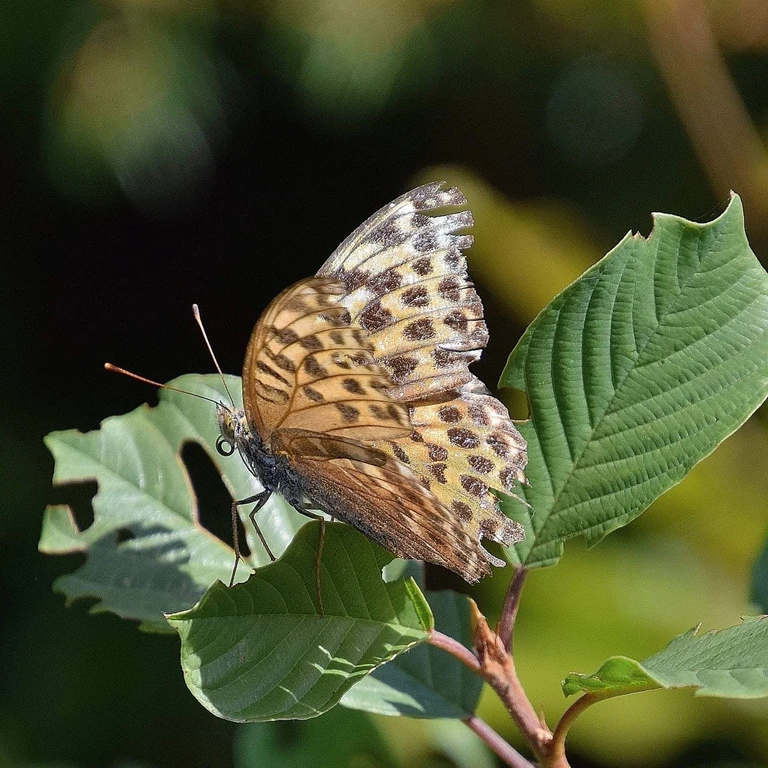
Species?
Argynnis paphia
